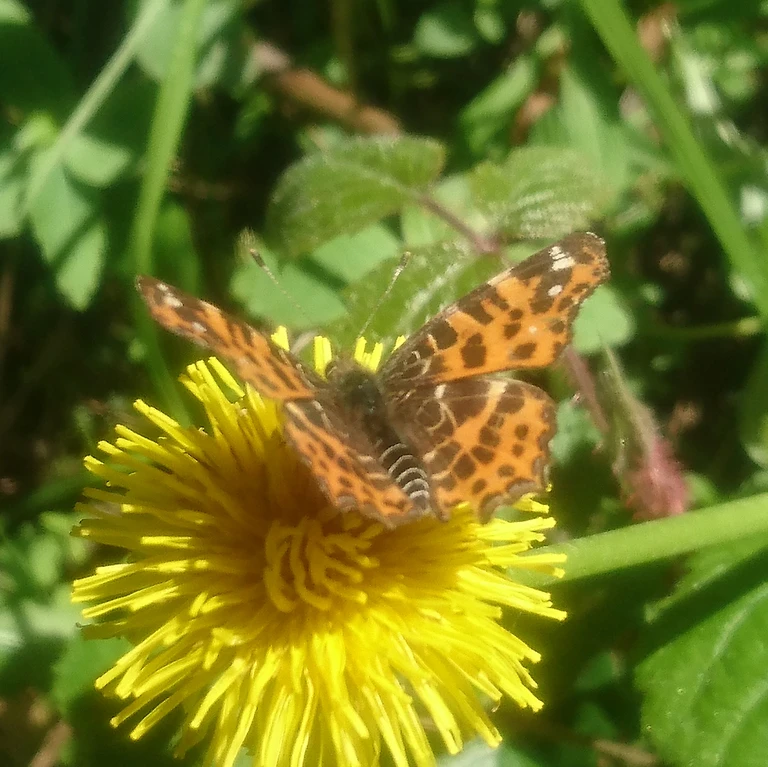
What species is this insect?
Araschnia levana
